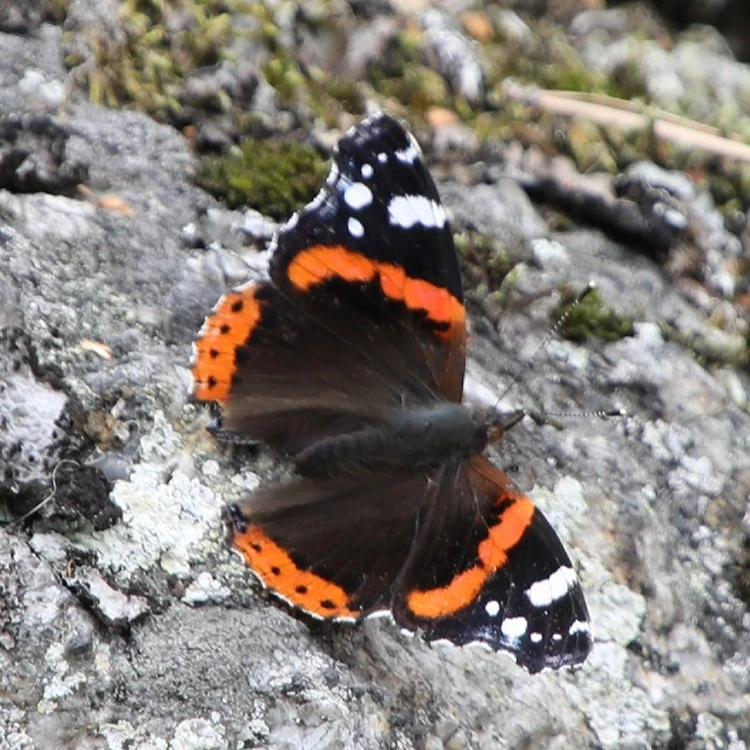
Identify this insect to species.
Vanessa atalanta
